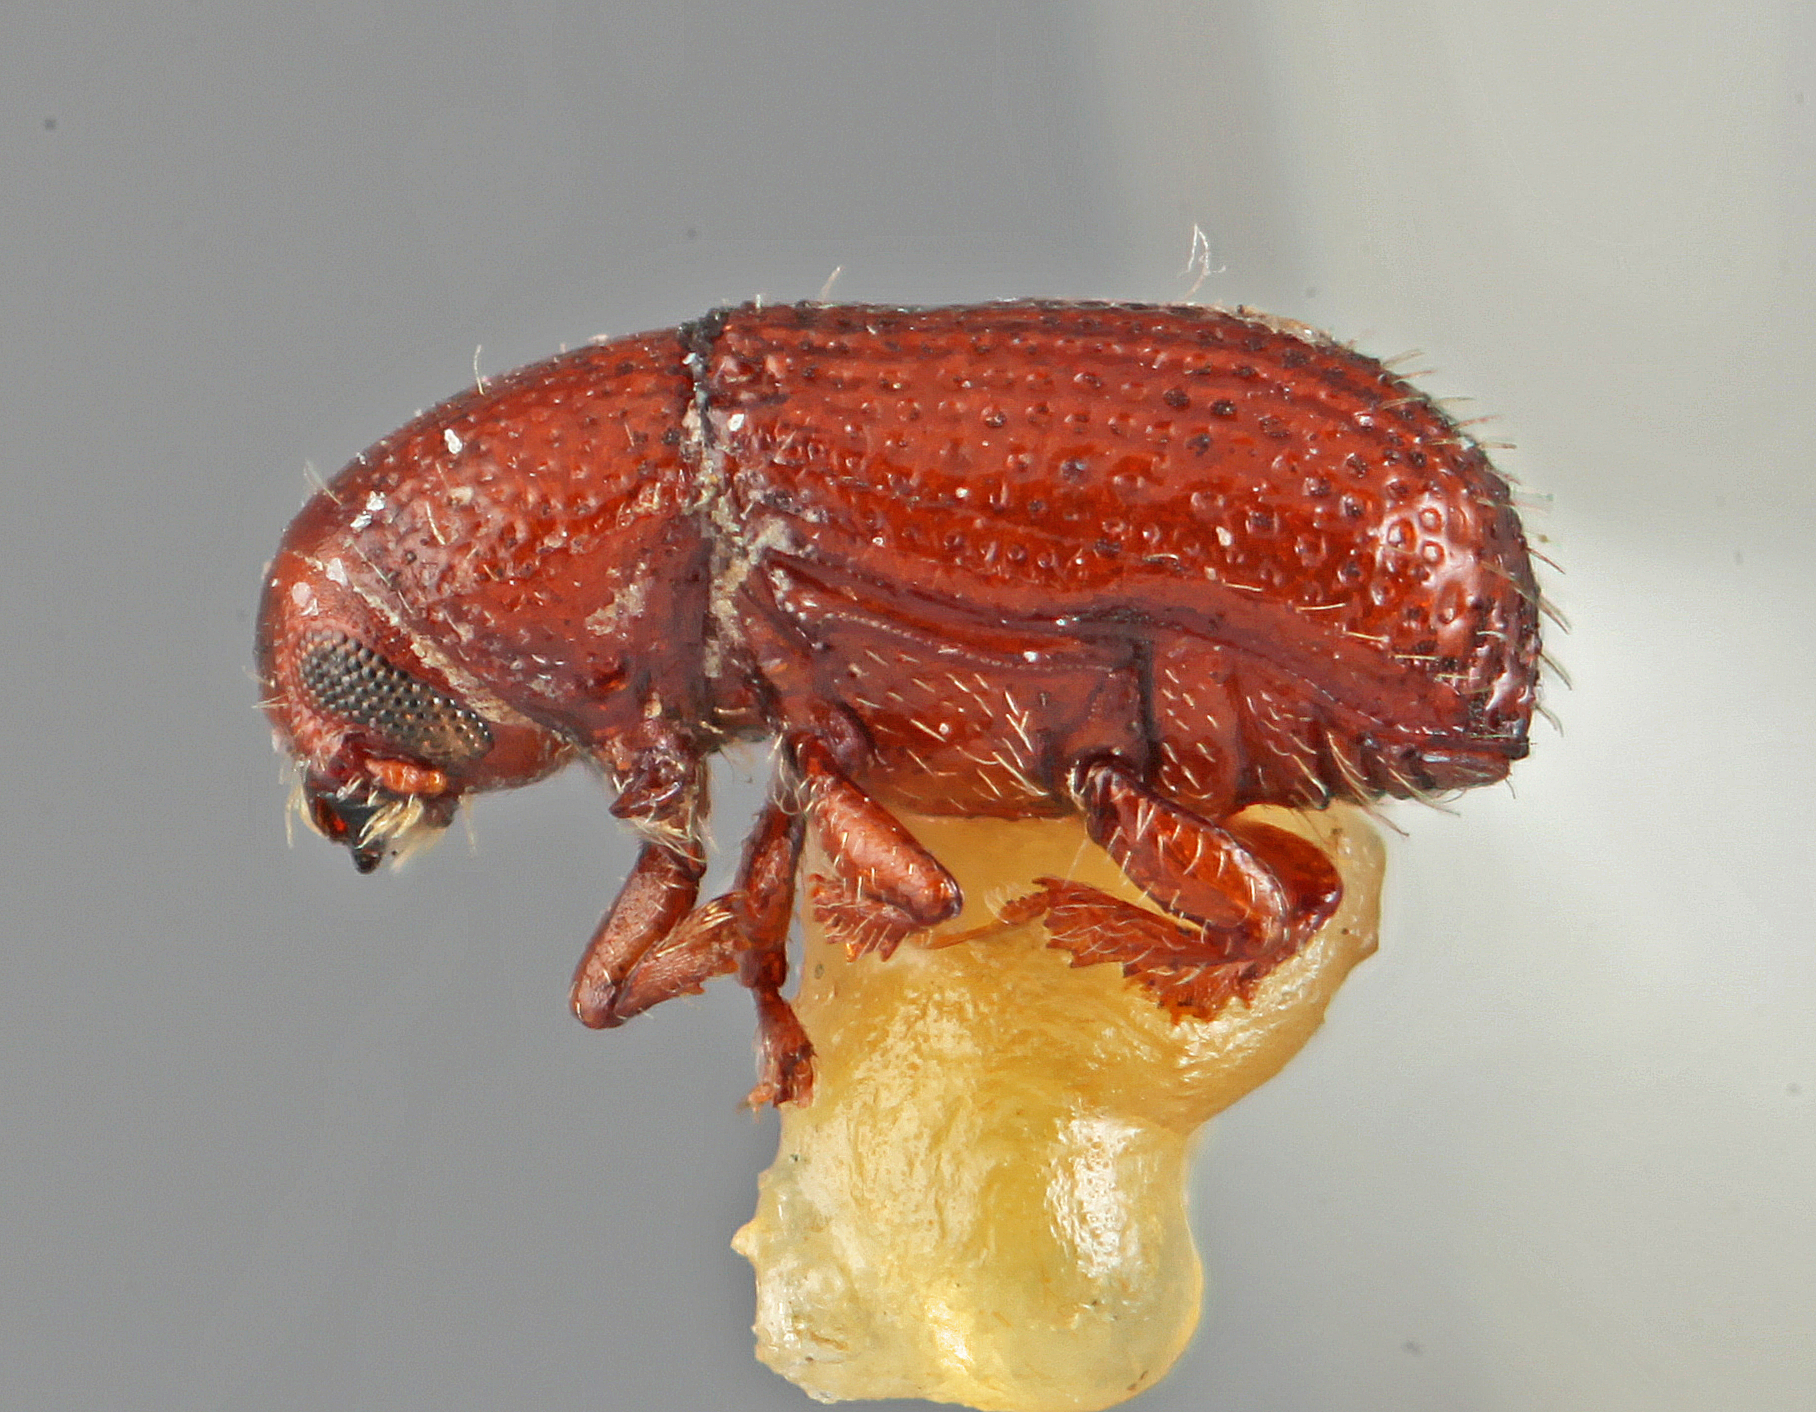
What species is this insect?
Hoplitophthorus cubensis
